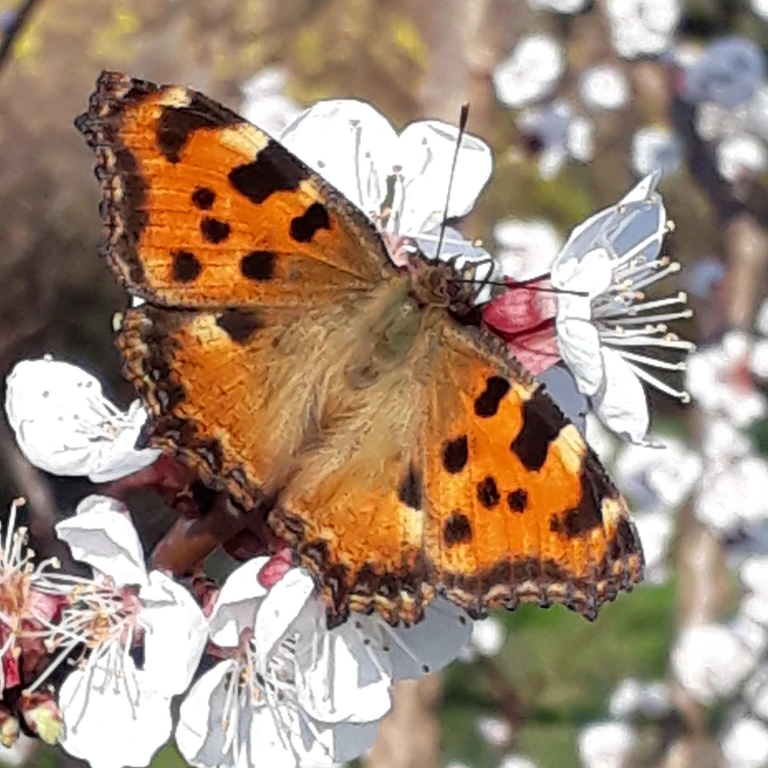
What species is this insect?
Nymphalis polychloros
